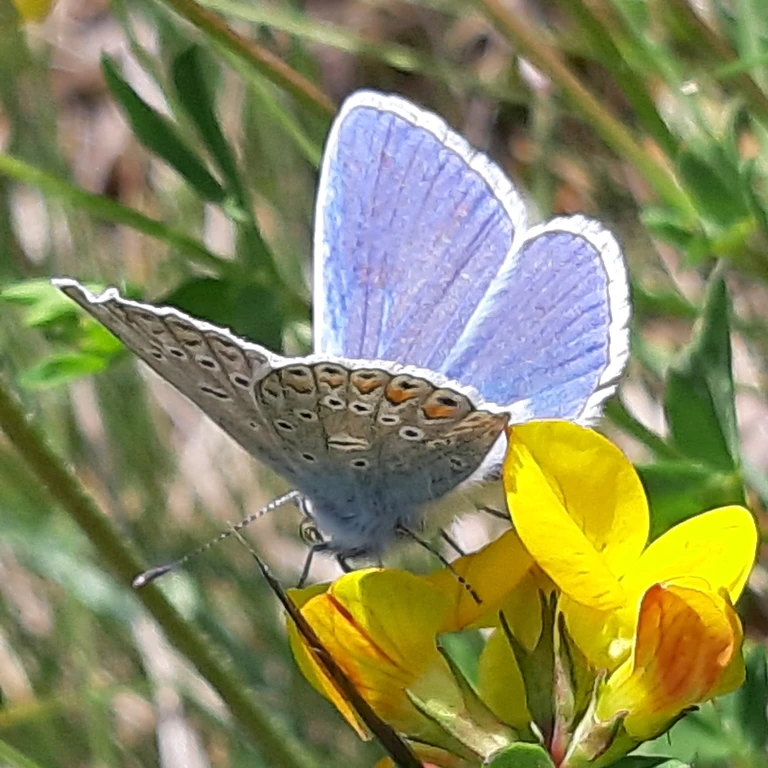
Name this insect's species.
Polyommatus icarus
